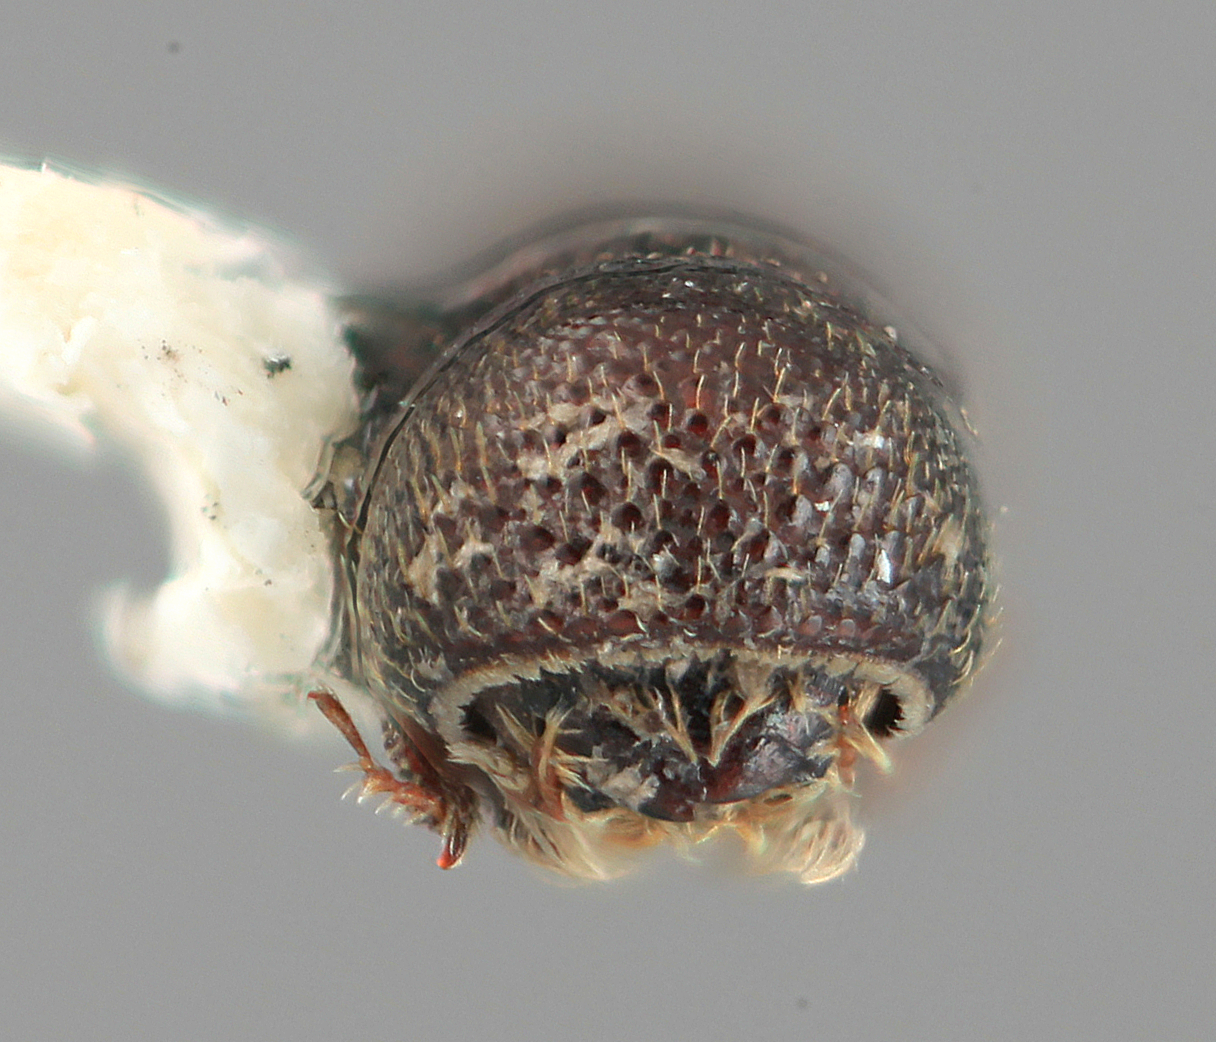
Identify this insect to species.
Hylocurus alternus
